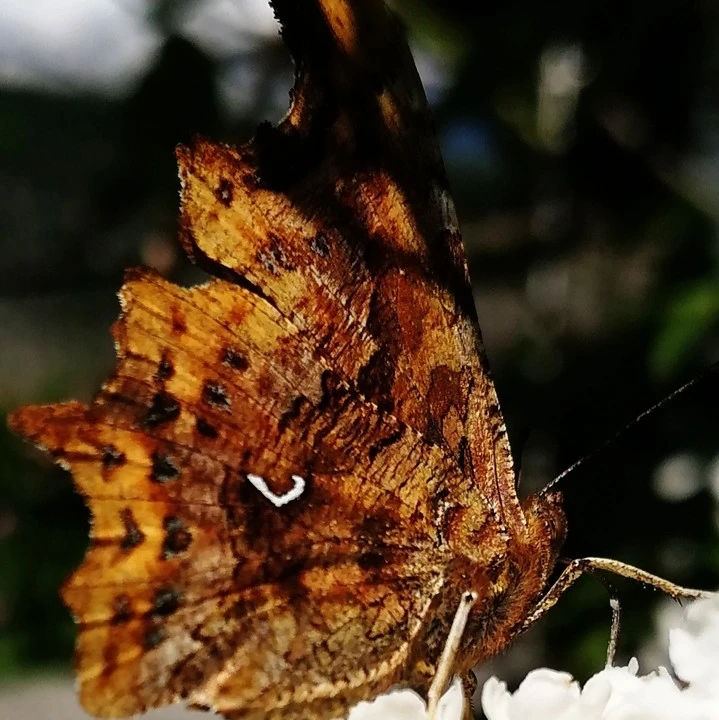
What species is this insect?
Polygonia c-album
